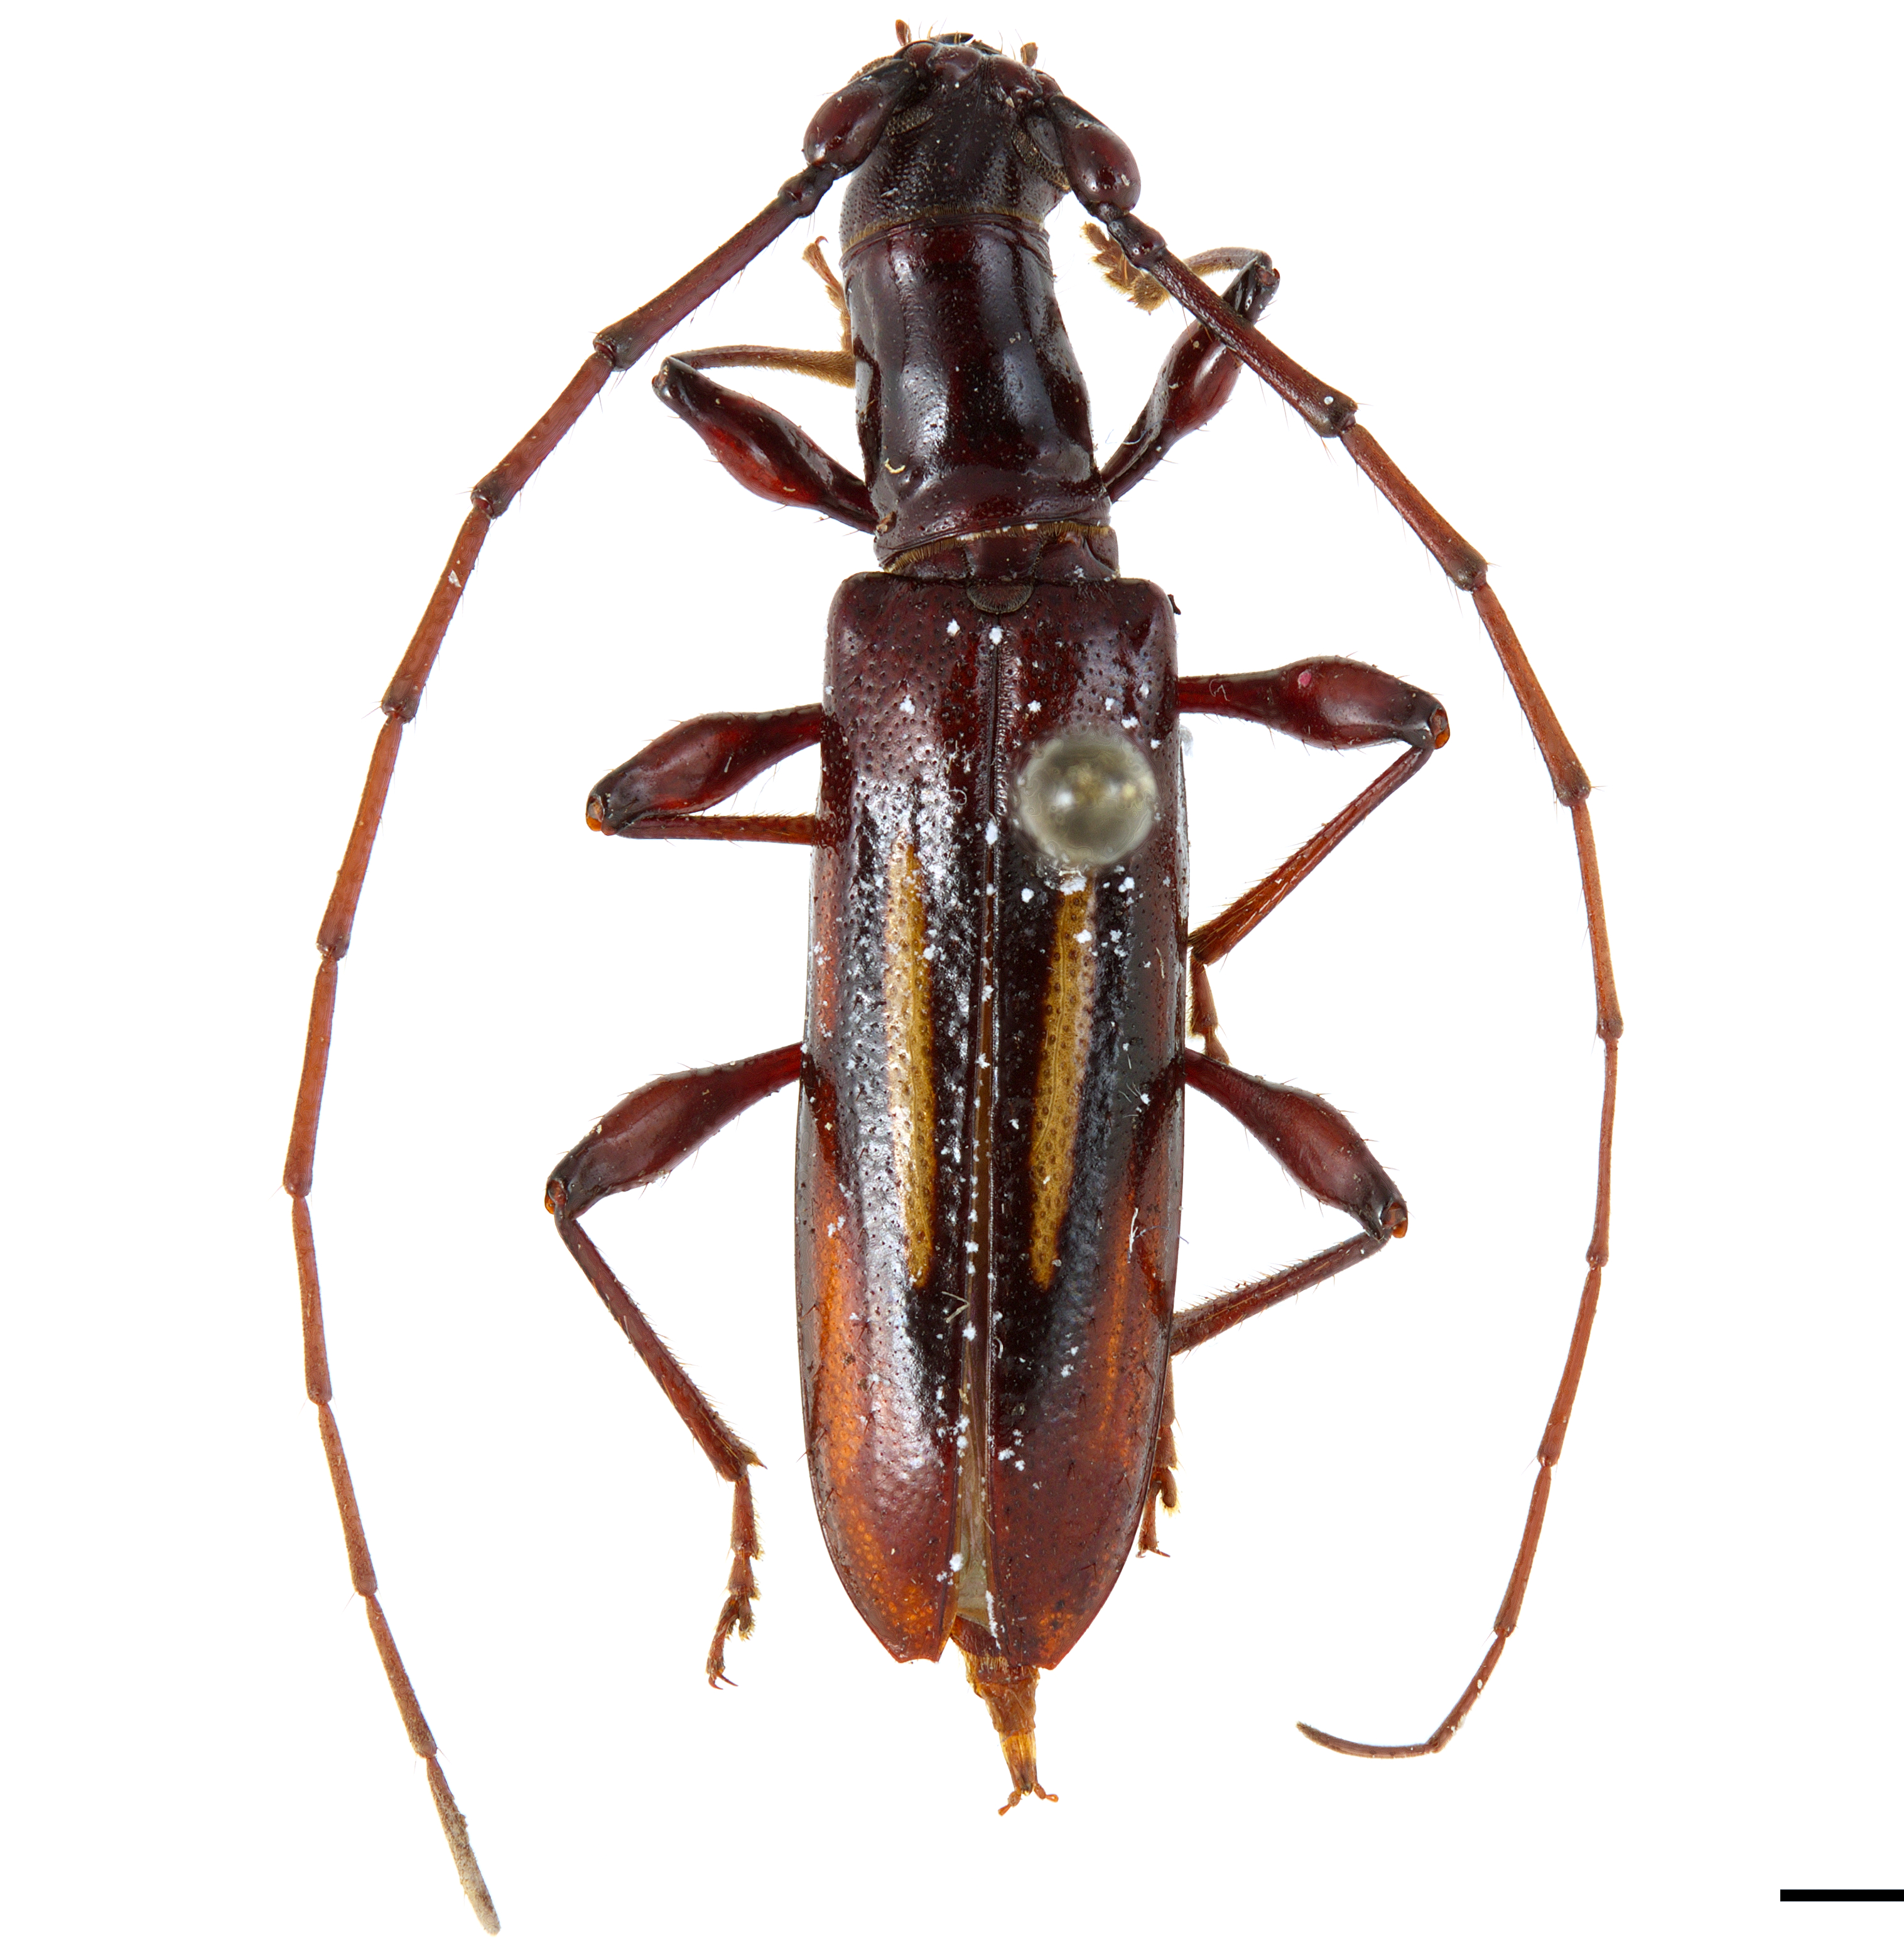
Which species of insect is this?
Psiloibidion leucogramma
